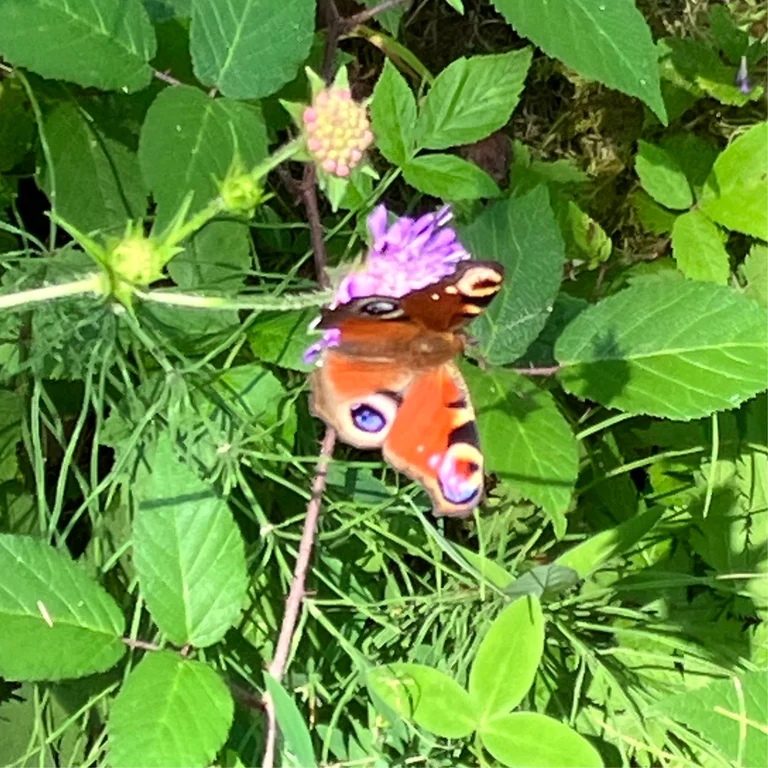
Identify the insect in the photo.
Aglais io
